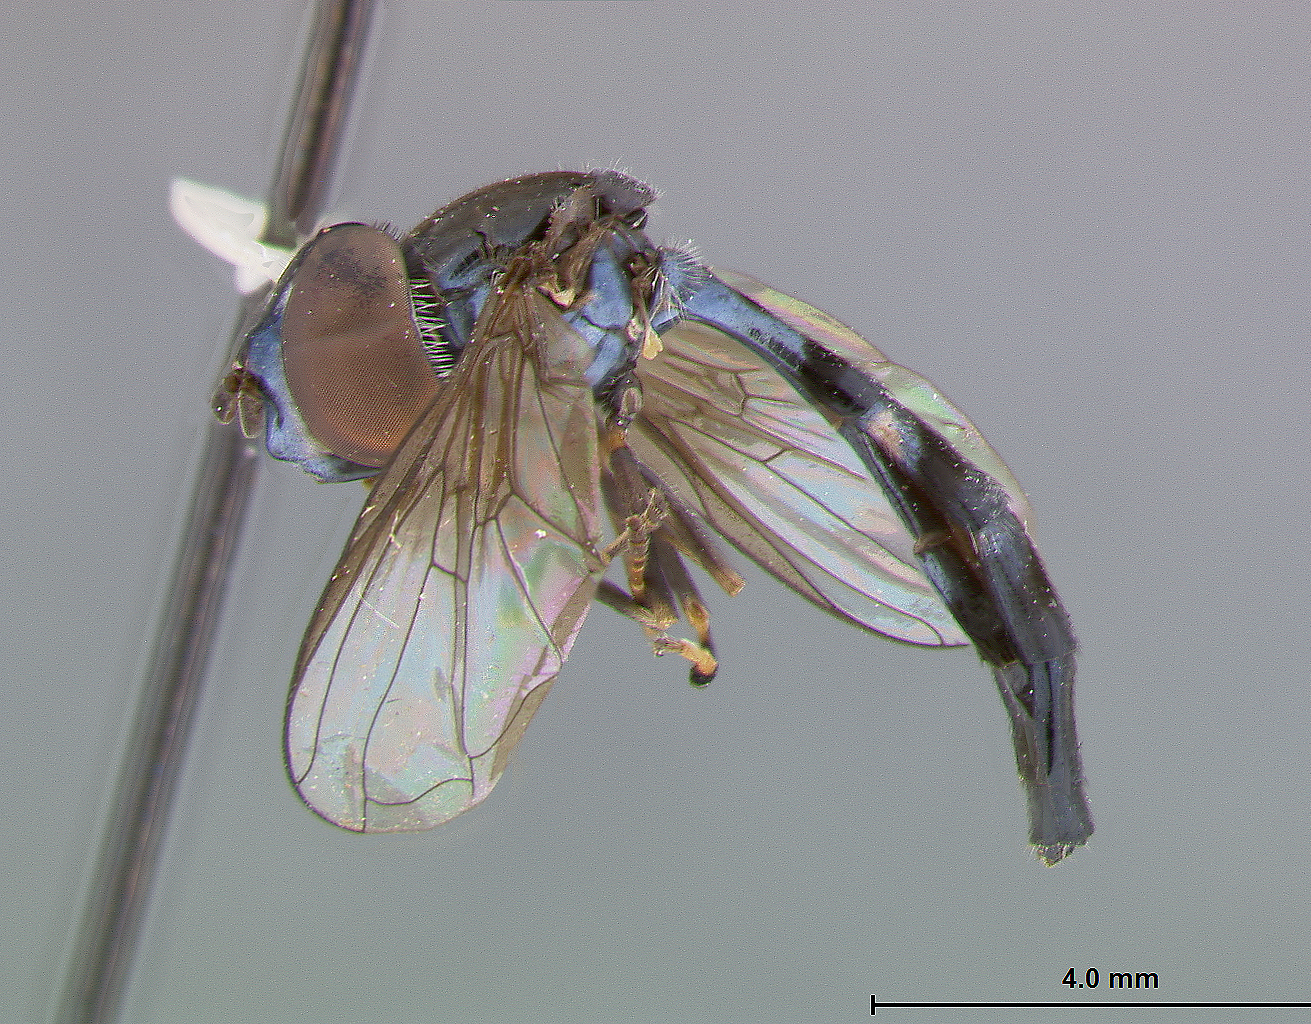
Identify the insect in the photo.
Baccha plutonia
